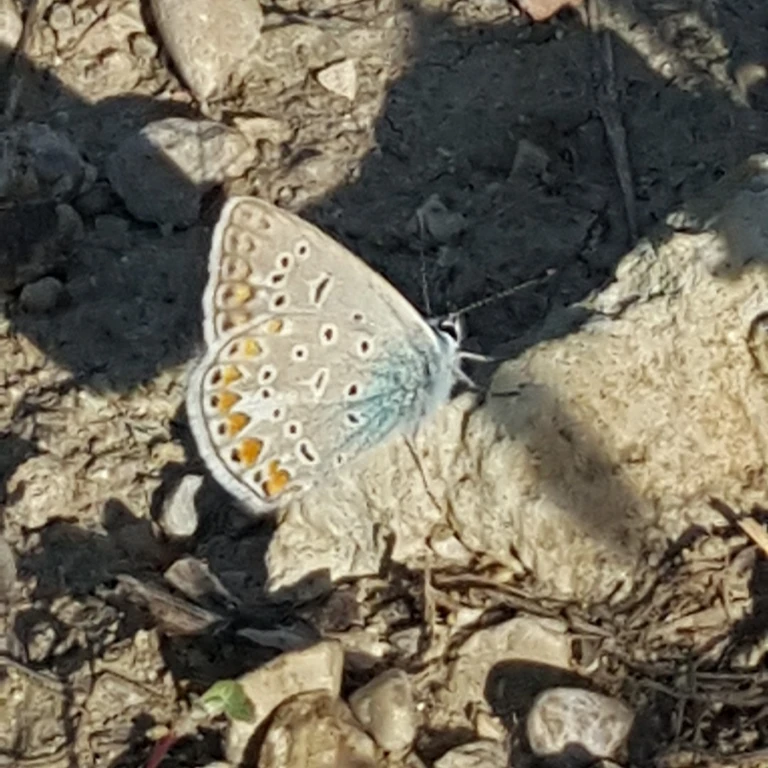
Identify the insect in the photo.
Polyommatus icarus
